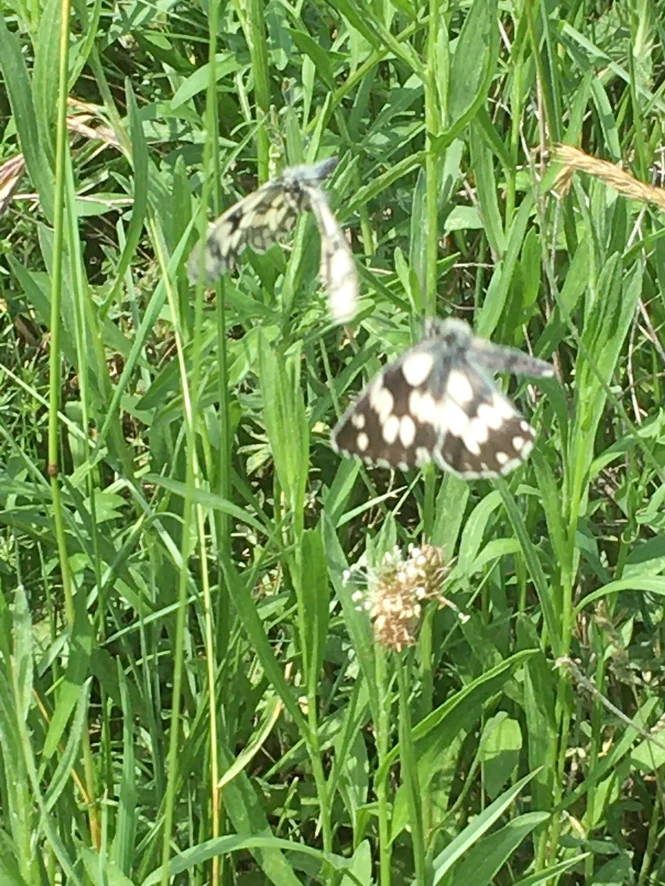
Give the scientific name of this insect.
Melanargia galathea
